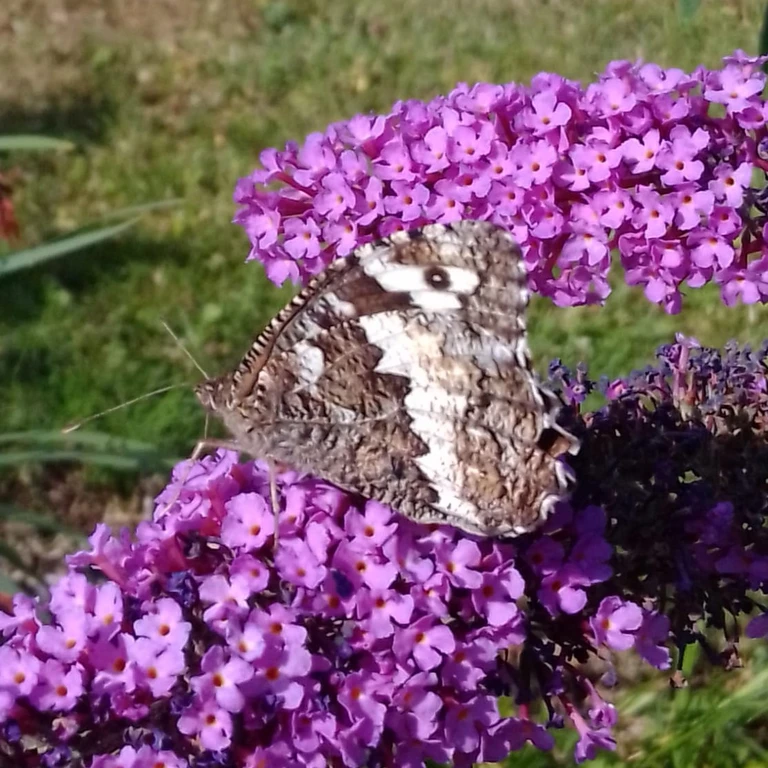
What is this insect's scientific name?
Brintesia circe
